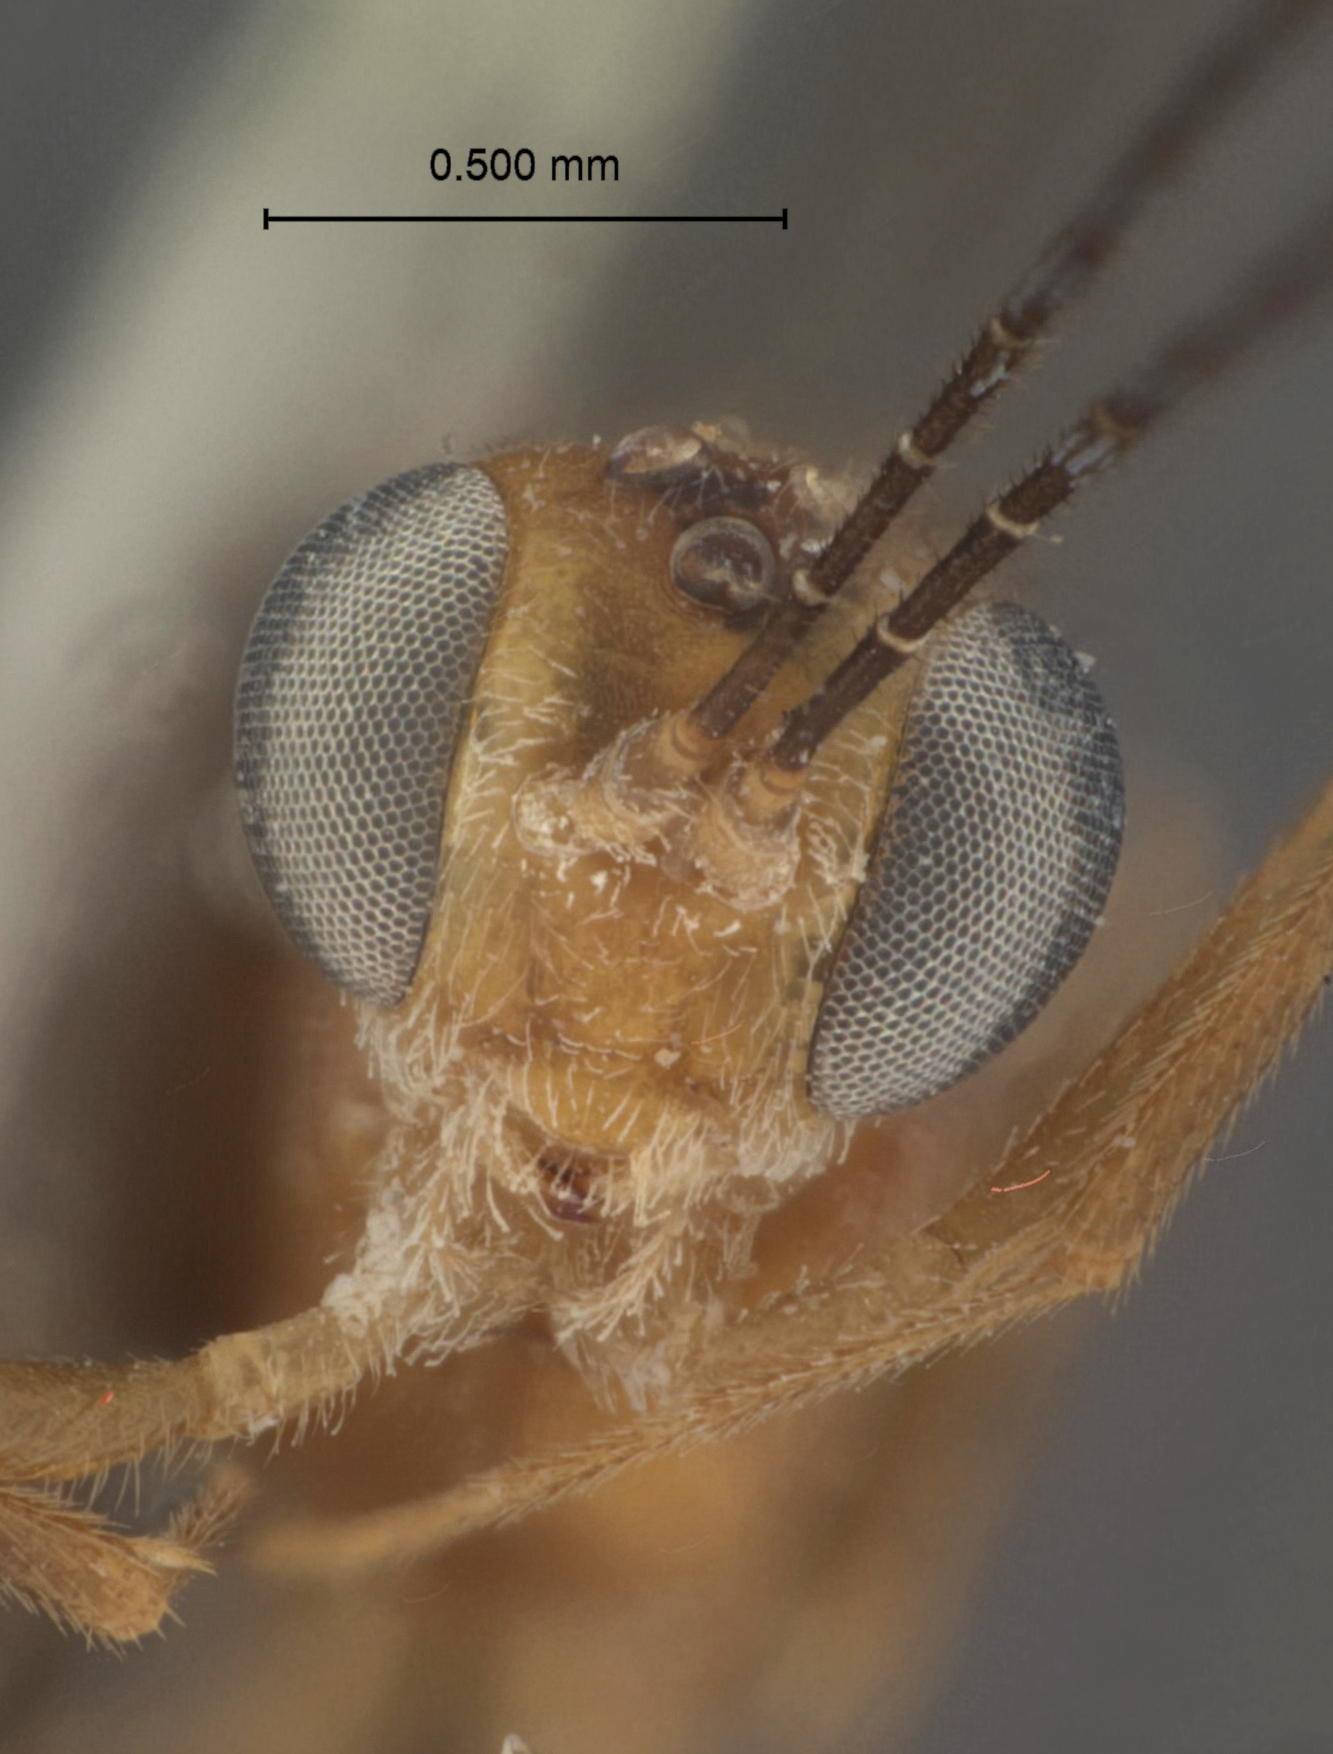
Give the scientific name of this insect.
Xiphosomella crassipes
